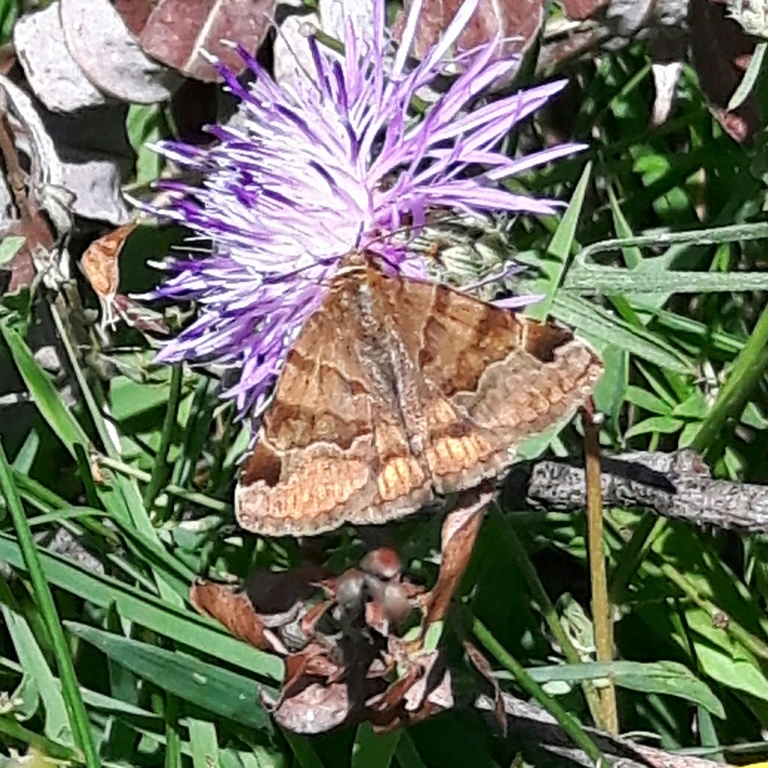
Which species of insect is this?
Euclidia glyphica
